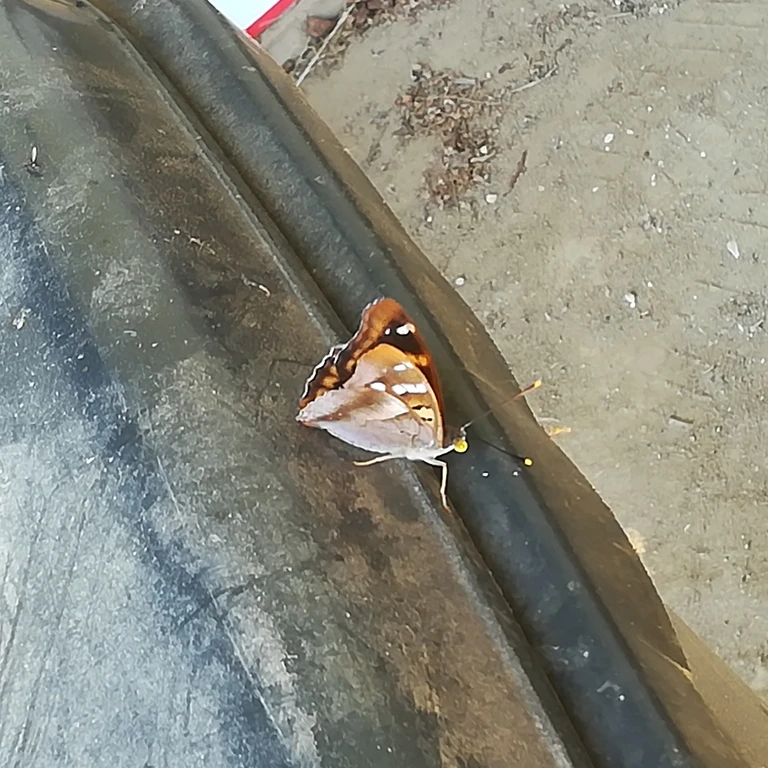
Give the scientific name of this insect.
Apatura ilia
